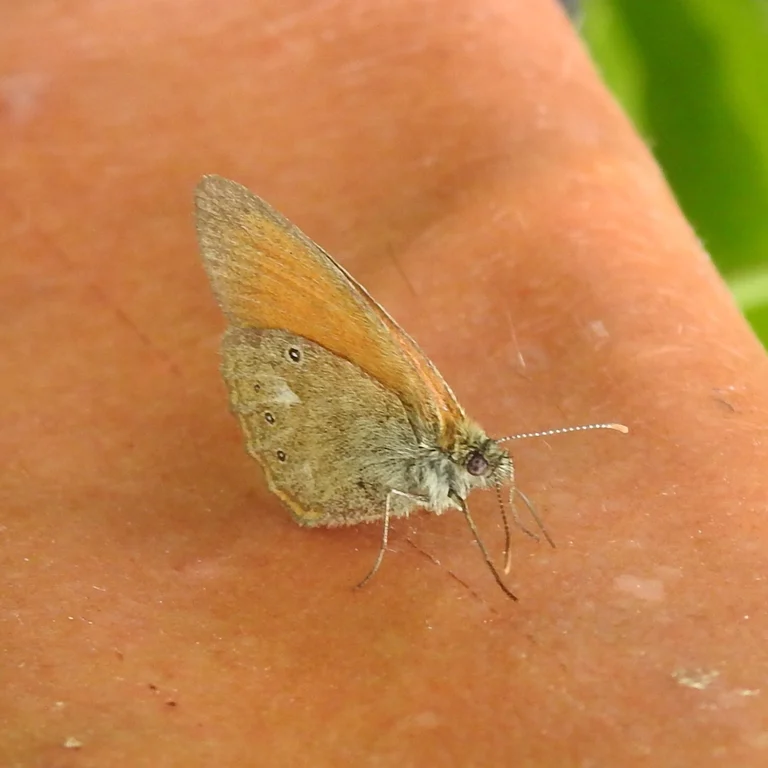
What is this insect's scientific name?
Coenonympha glycerion (also Coenonympha iphis)
